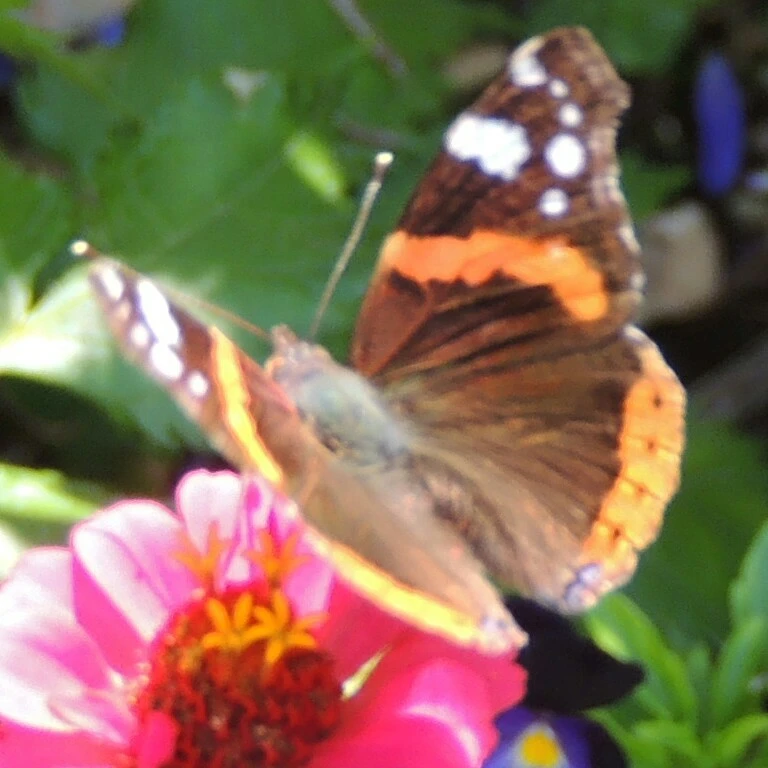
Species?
Vanessa atalanta
